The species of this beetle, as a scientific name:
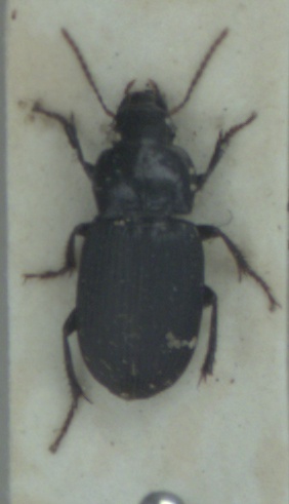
Harpalus rufipalpis
